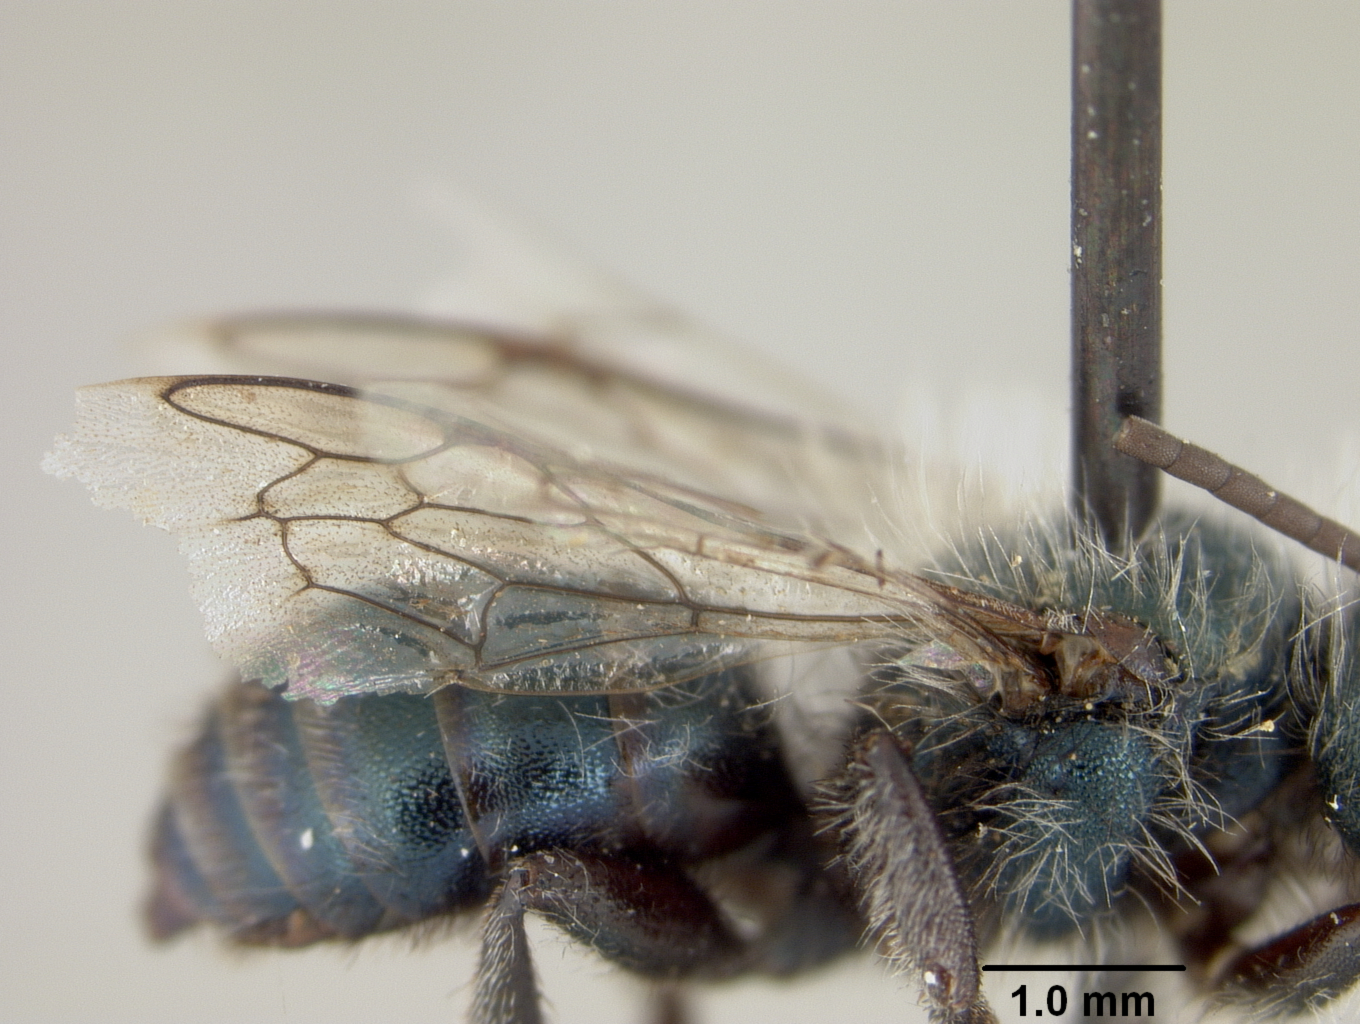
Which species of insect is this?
Osmia thysanisca
